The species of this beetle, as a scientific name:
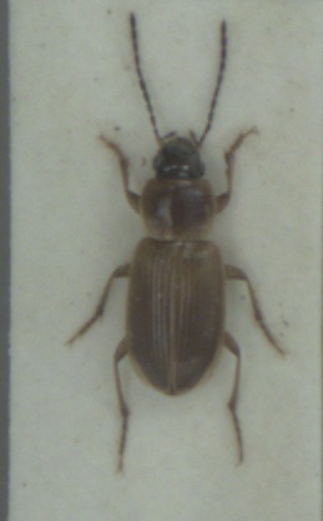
Stenolophus mixtus
